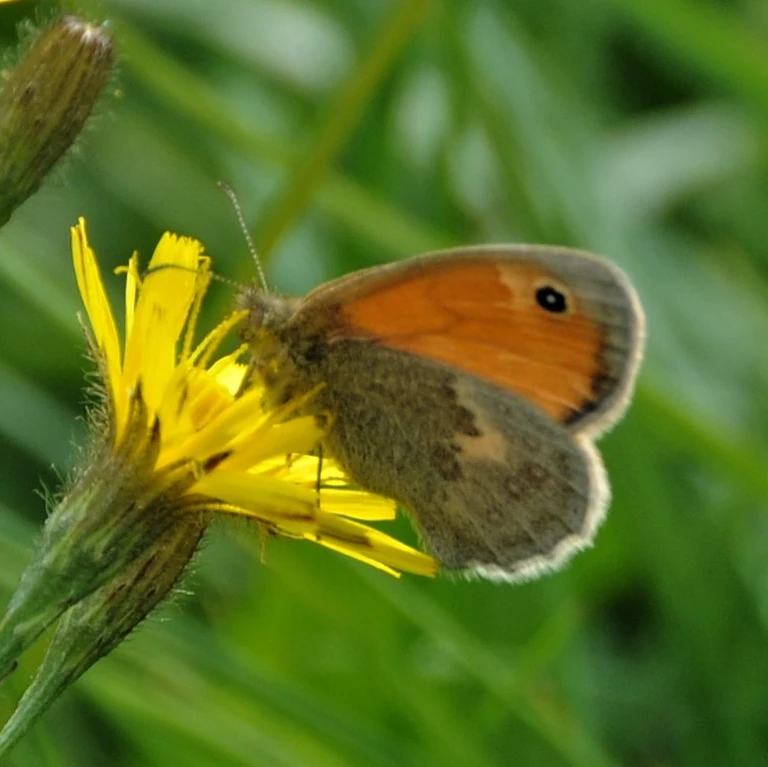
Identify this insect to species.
Coenonympha pamphilus
